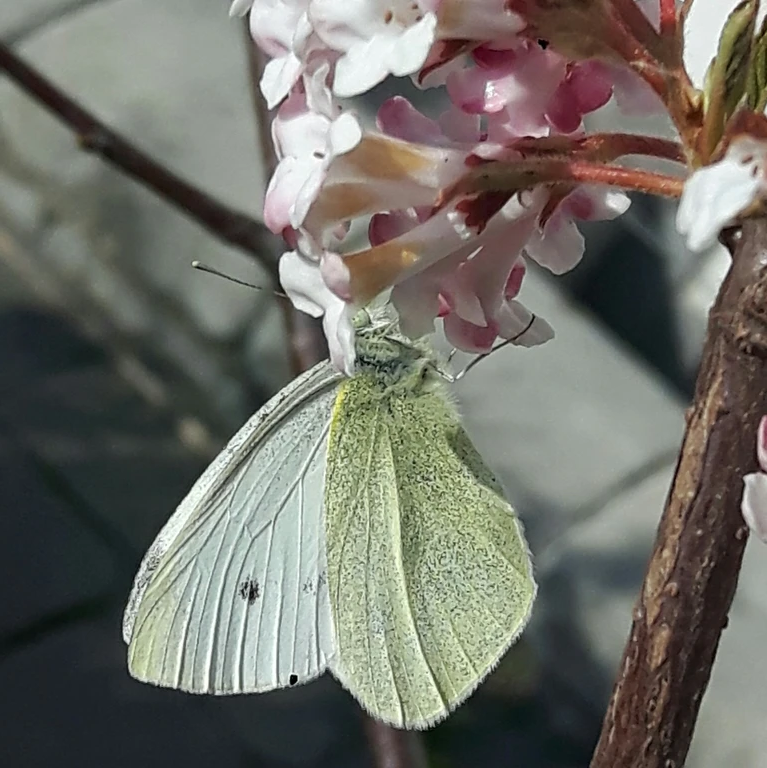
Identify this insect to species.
Pieris rapae
